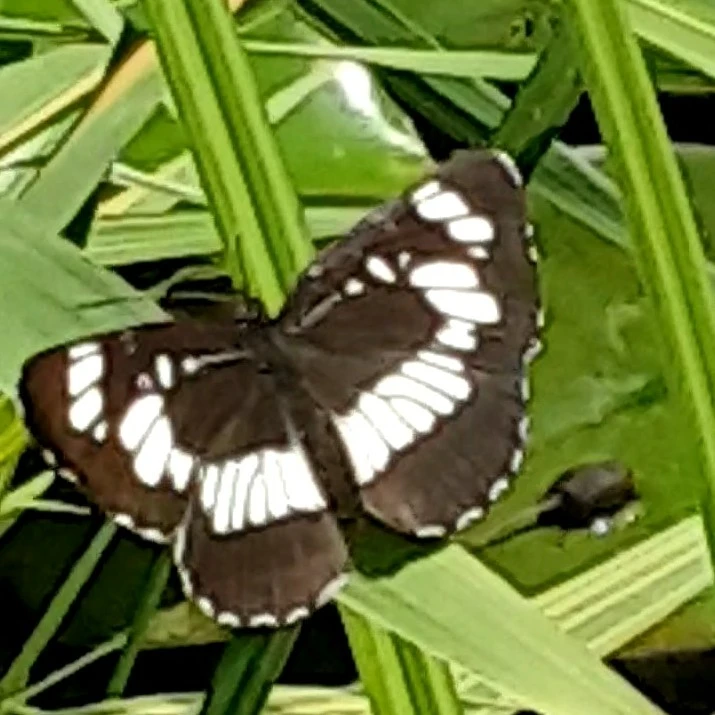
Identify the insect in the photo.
Neptis rivularis
